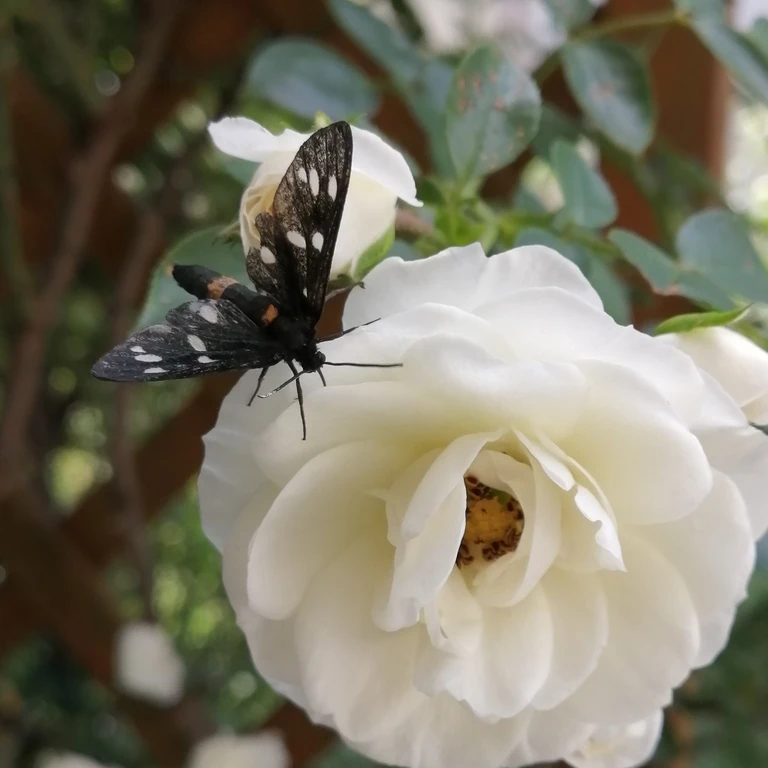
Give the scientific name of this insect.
Amata phegea
